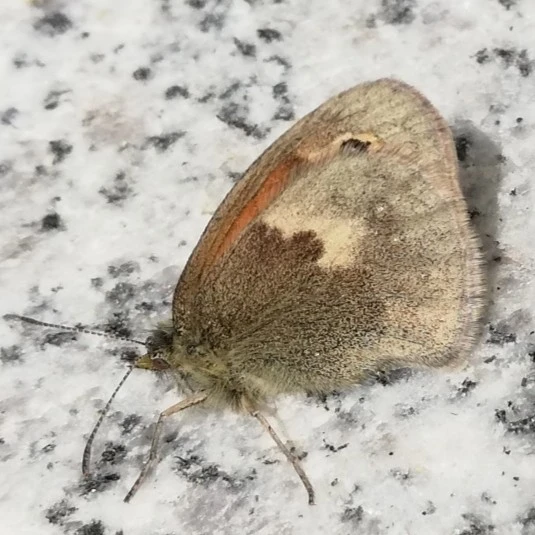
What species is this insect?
Coenonympha pamphilus
